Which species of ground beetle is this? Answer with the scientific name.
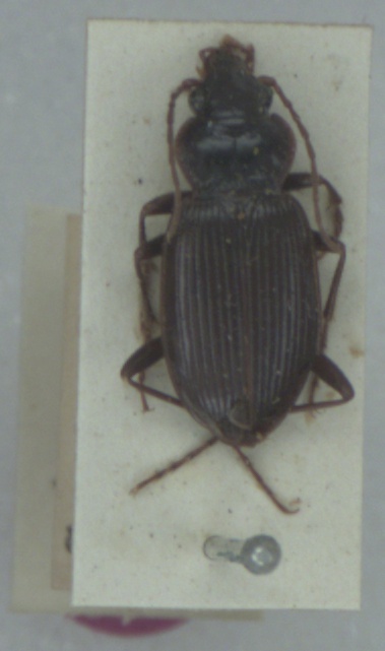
Nebria brevicollis
